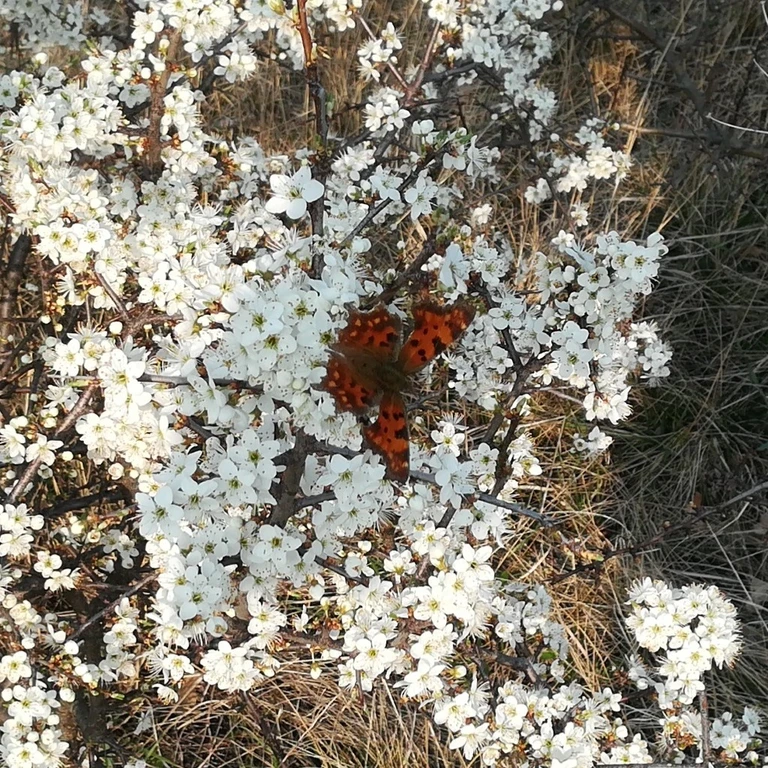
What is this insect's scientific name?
Polygonia c-album
